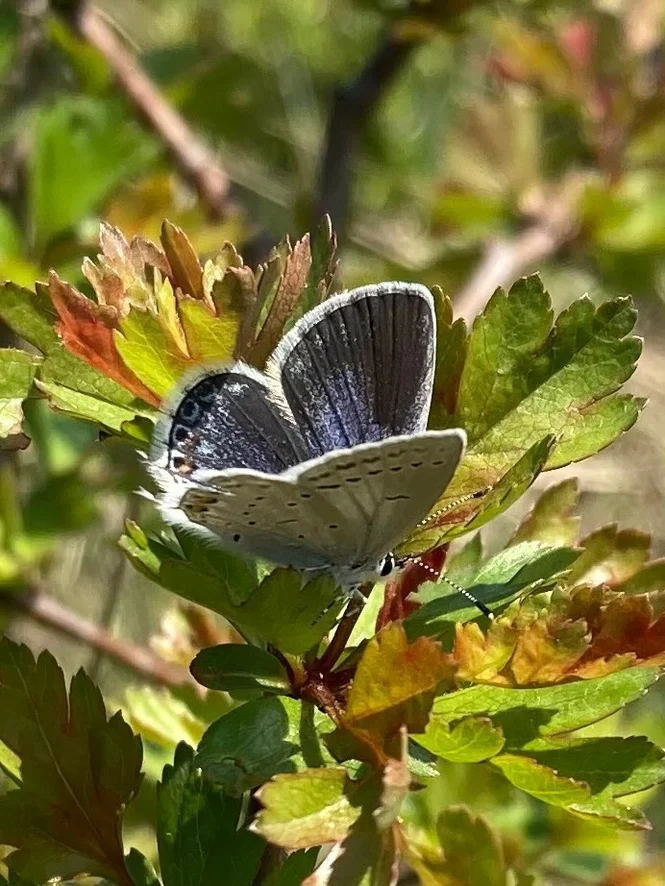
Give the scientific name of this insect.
Cupido argiades (also Elkalyce argiades)
